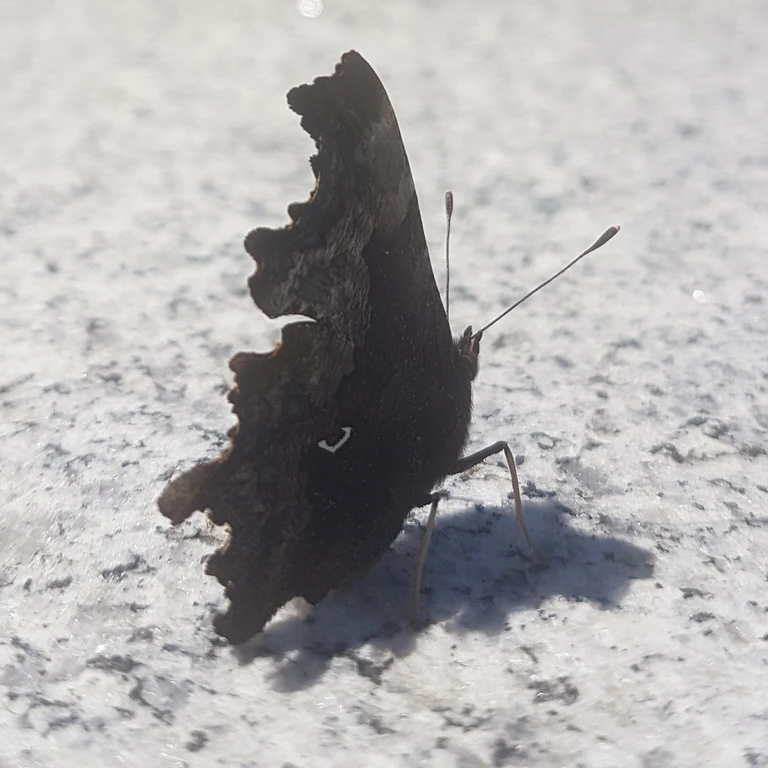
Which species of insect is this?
Polygonia c-album
